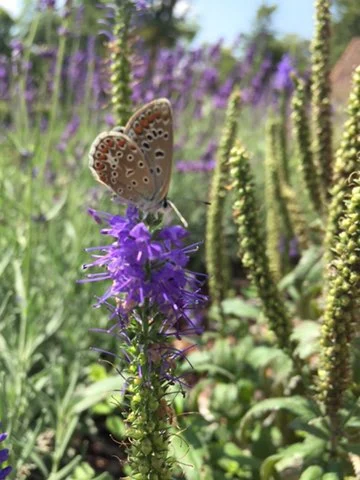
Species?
Polyommatus icarus
